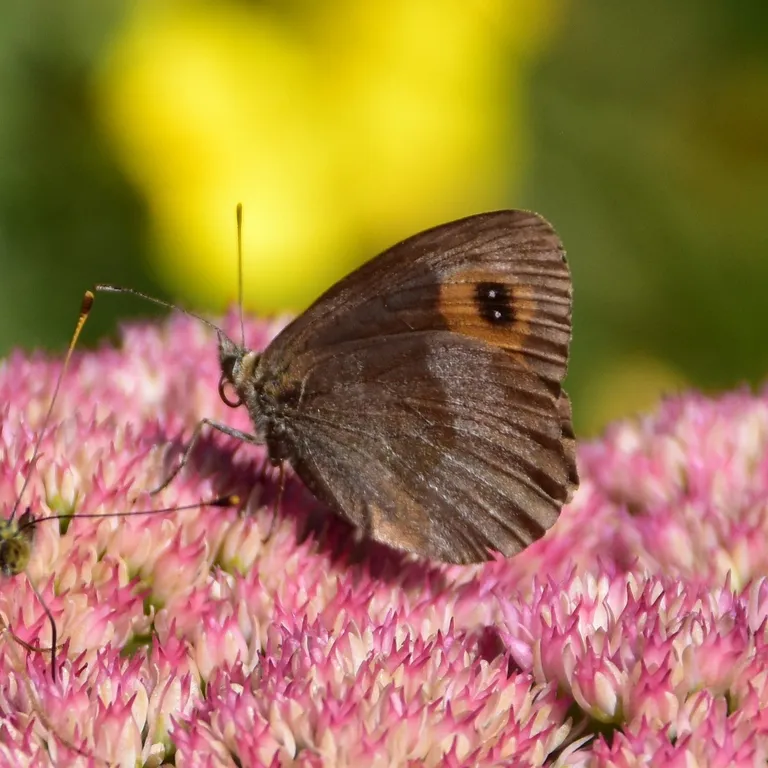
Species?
Erebia aethiops
